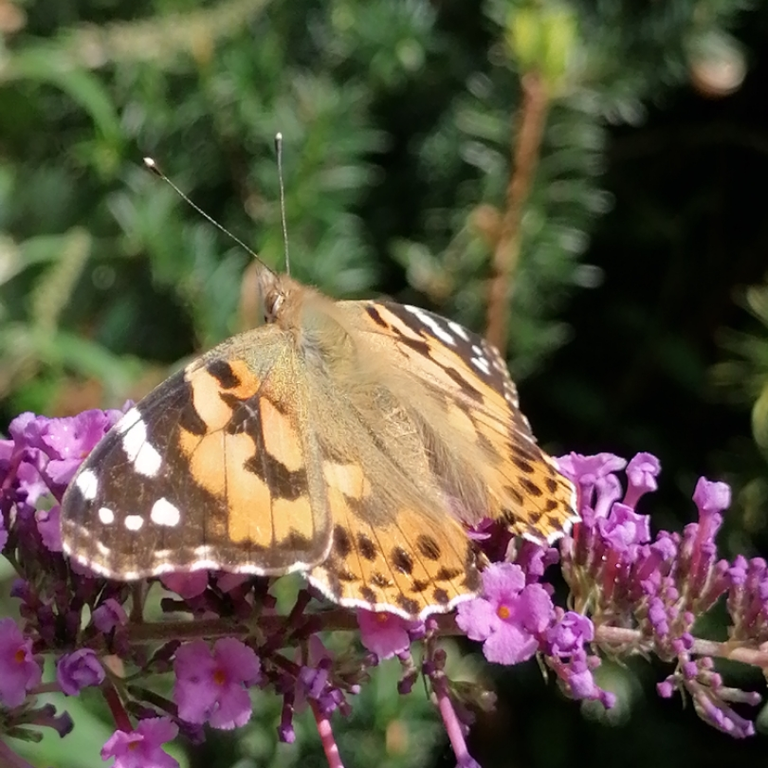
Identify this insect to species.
Vanessa cardui
